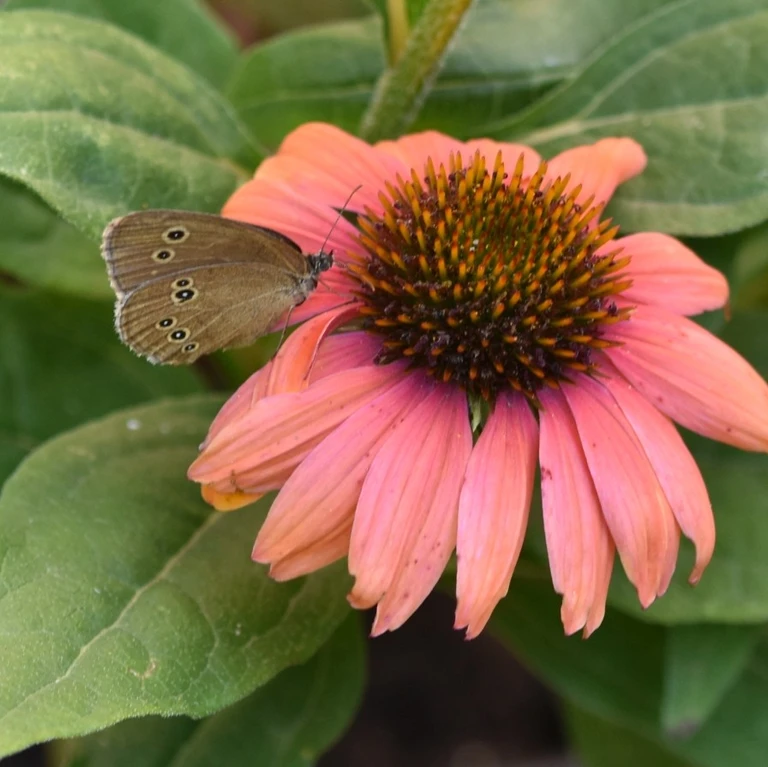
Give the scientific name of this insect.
Aphantopus hyperantus
